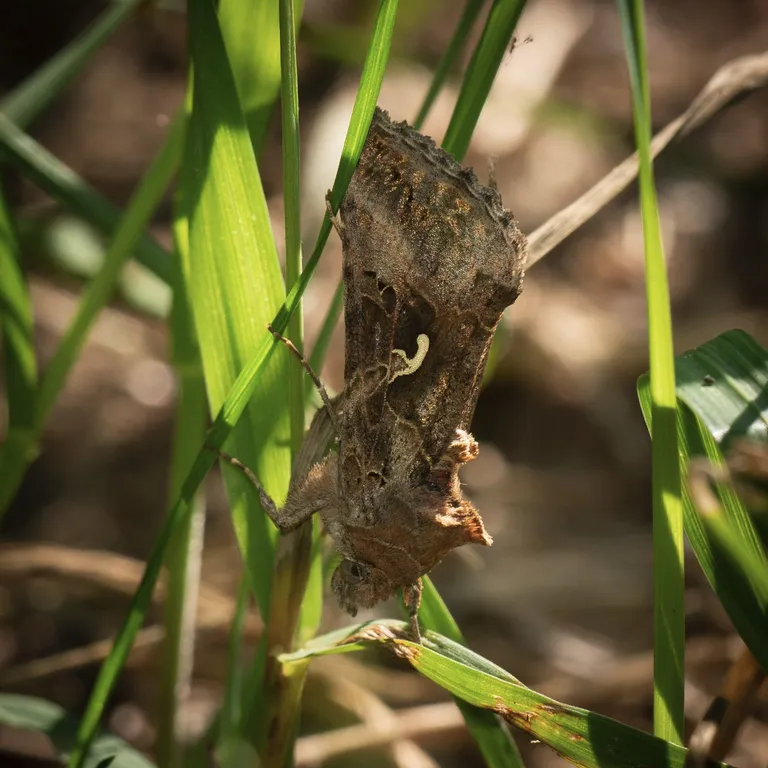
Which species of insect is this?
Autographa gamma
